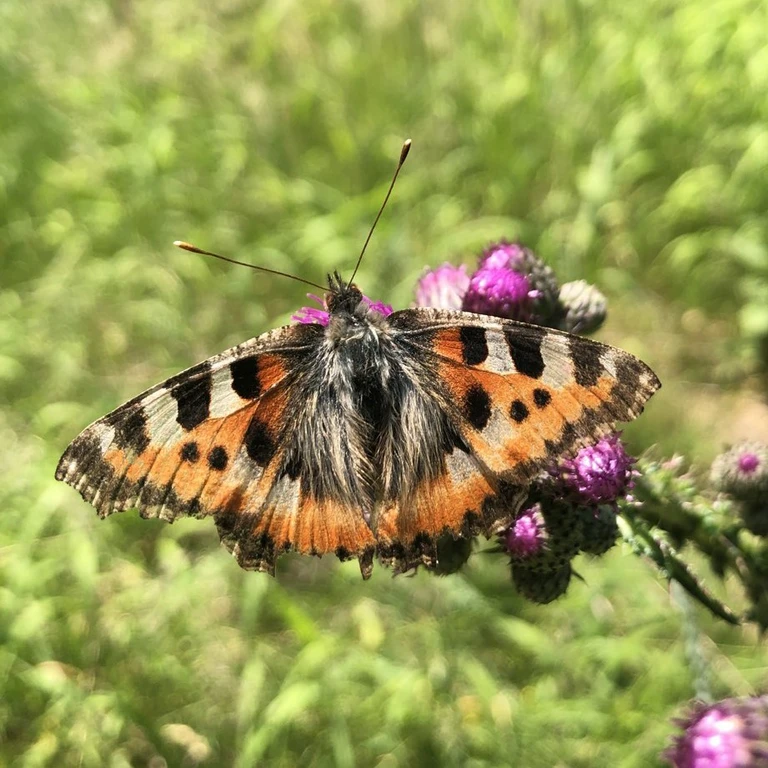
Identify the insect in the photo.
Aglais urticae
